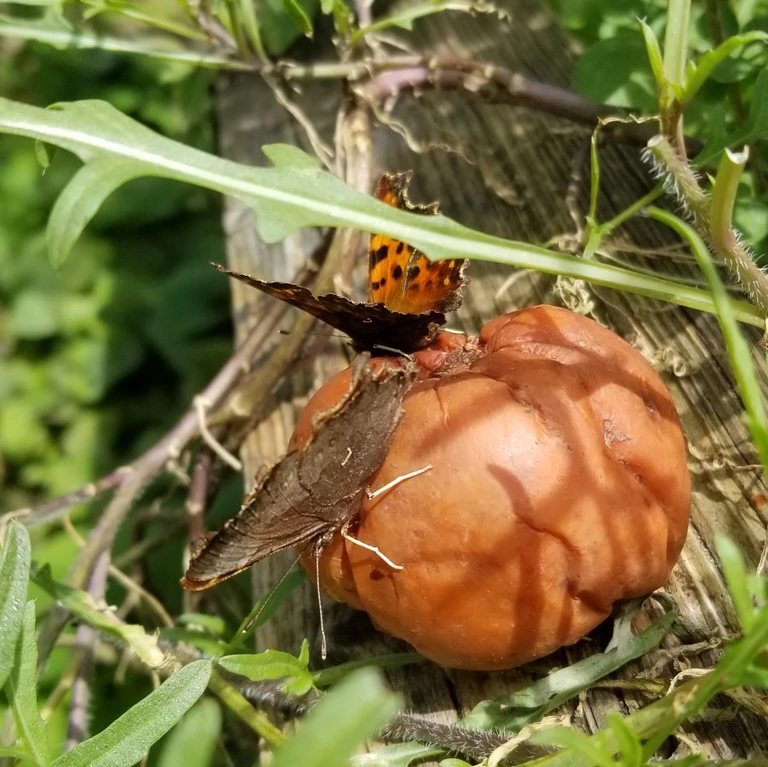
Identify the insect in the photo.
Polygonia c-album
